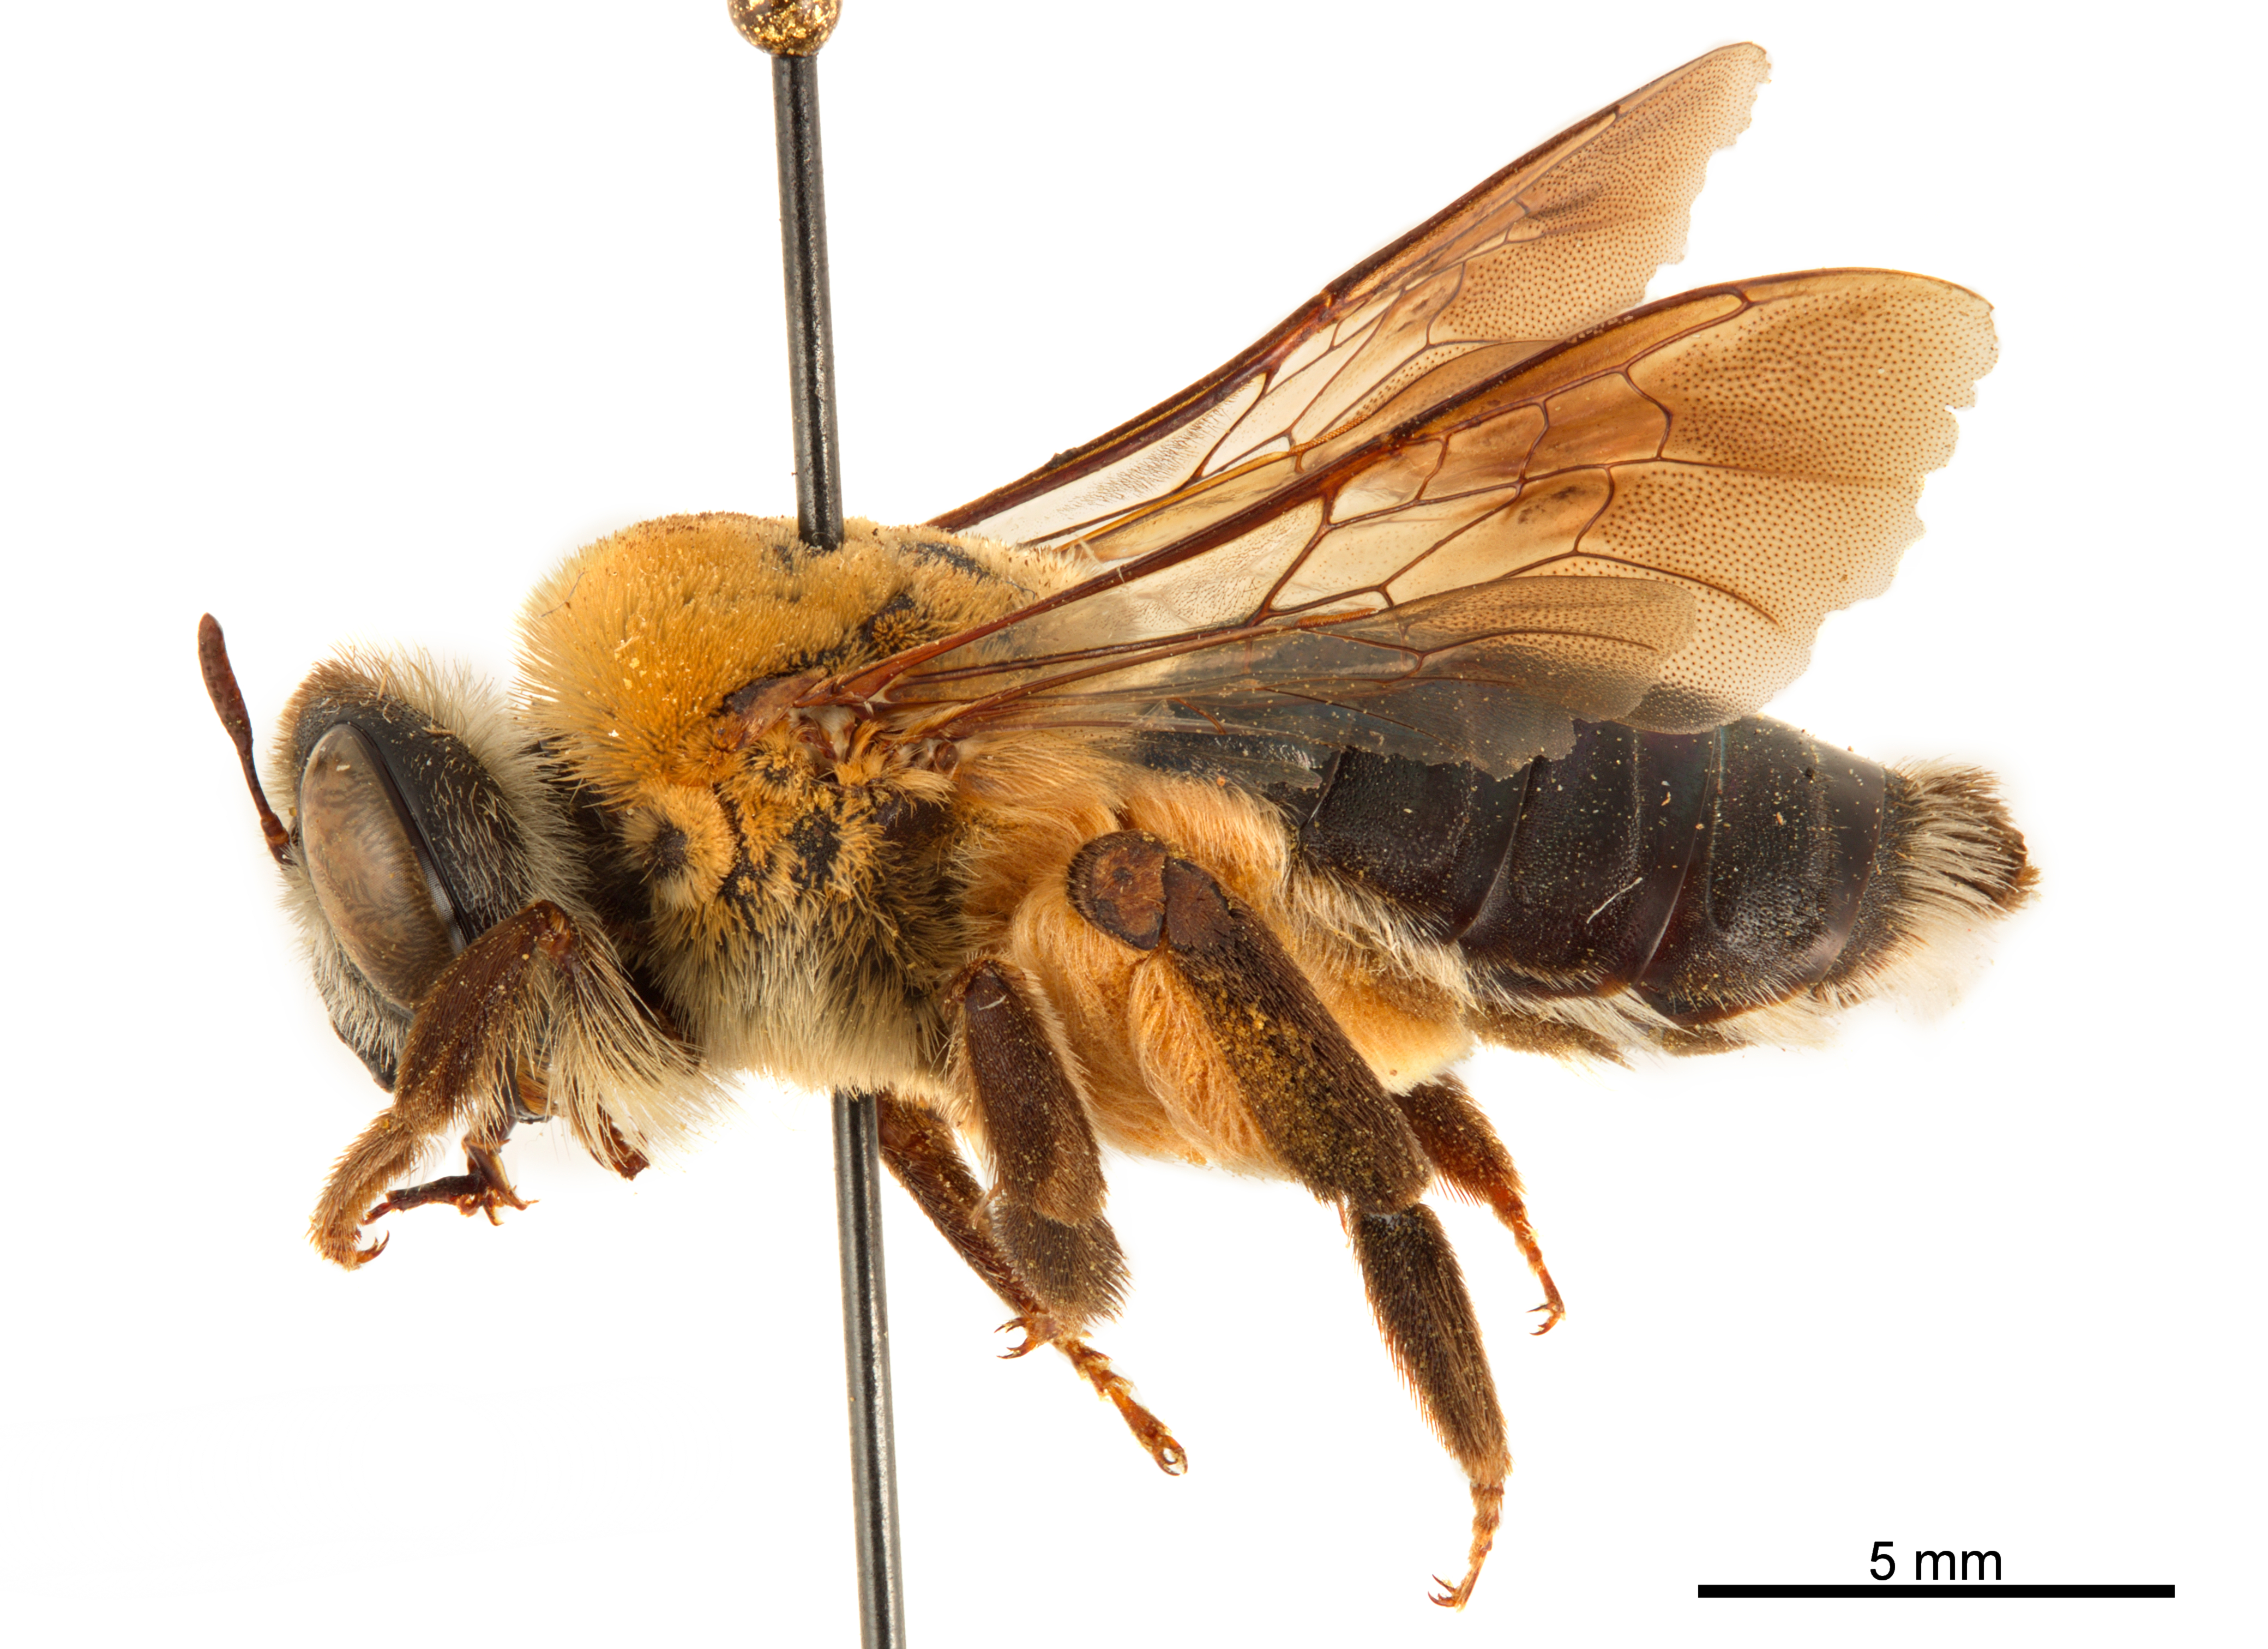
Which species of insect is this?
Mesoxaea rufescens
